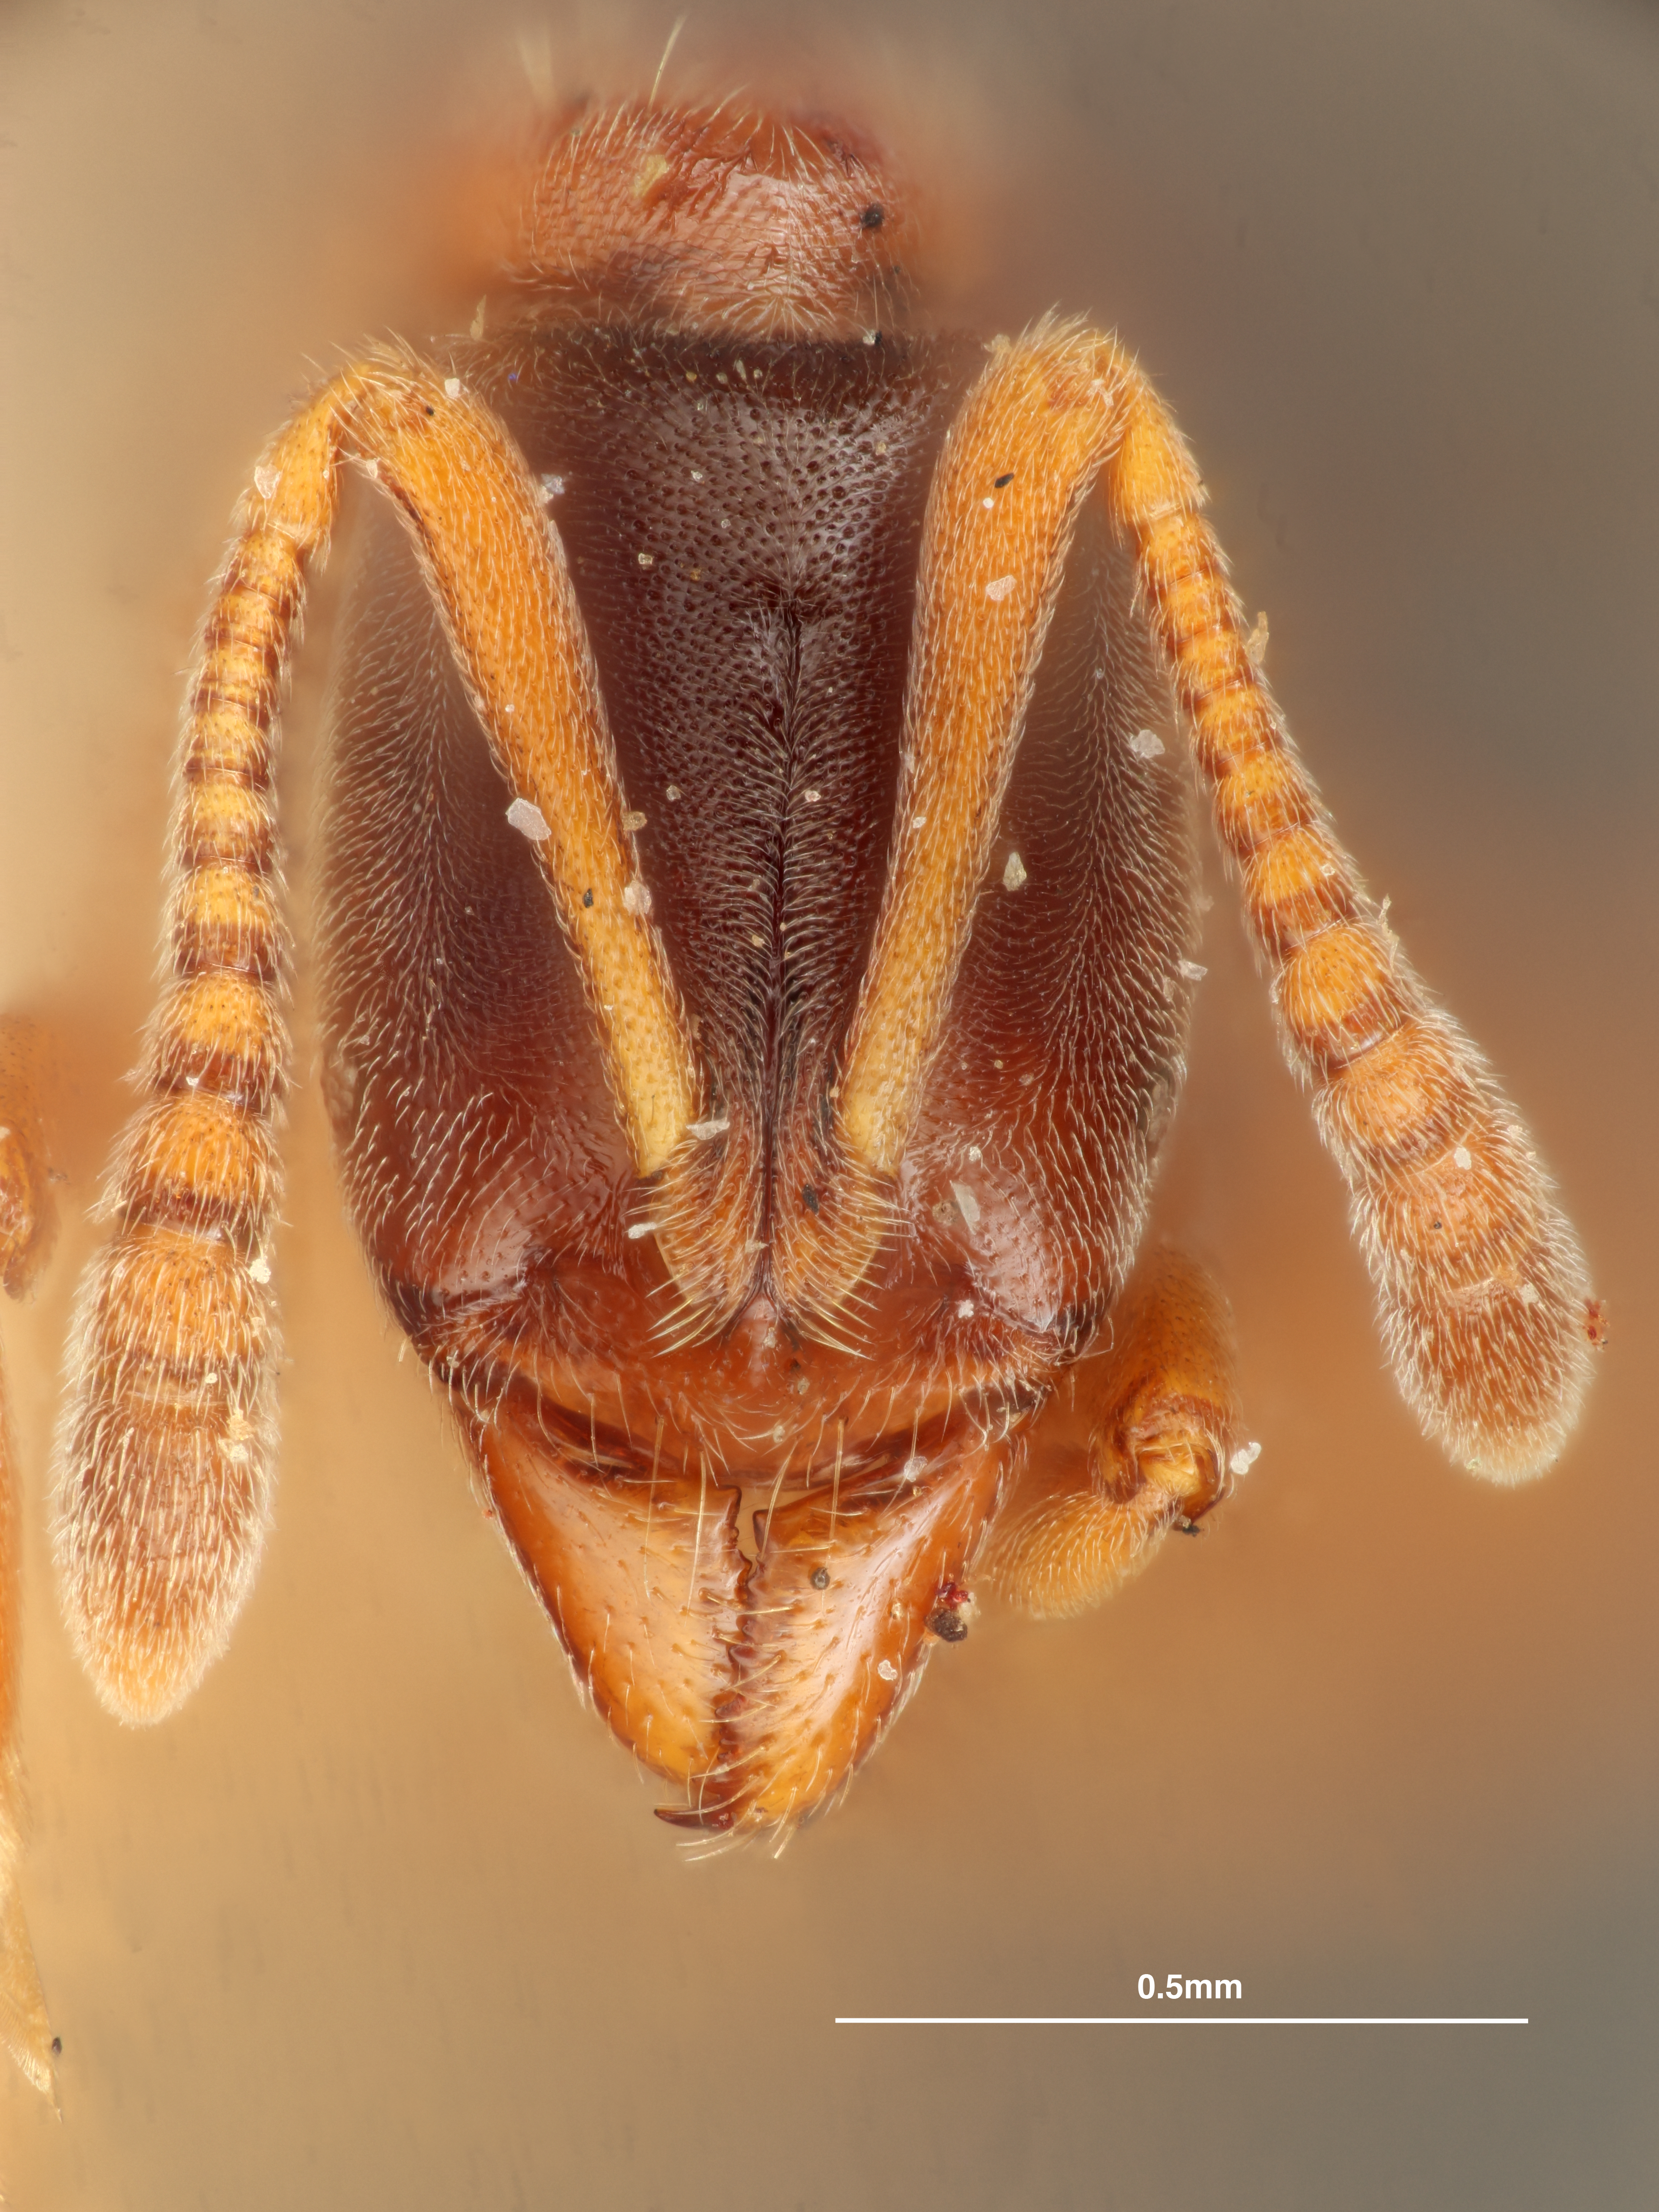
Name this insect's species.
Ponera scitula
